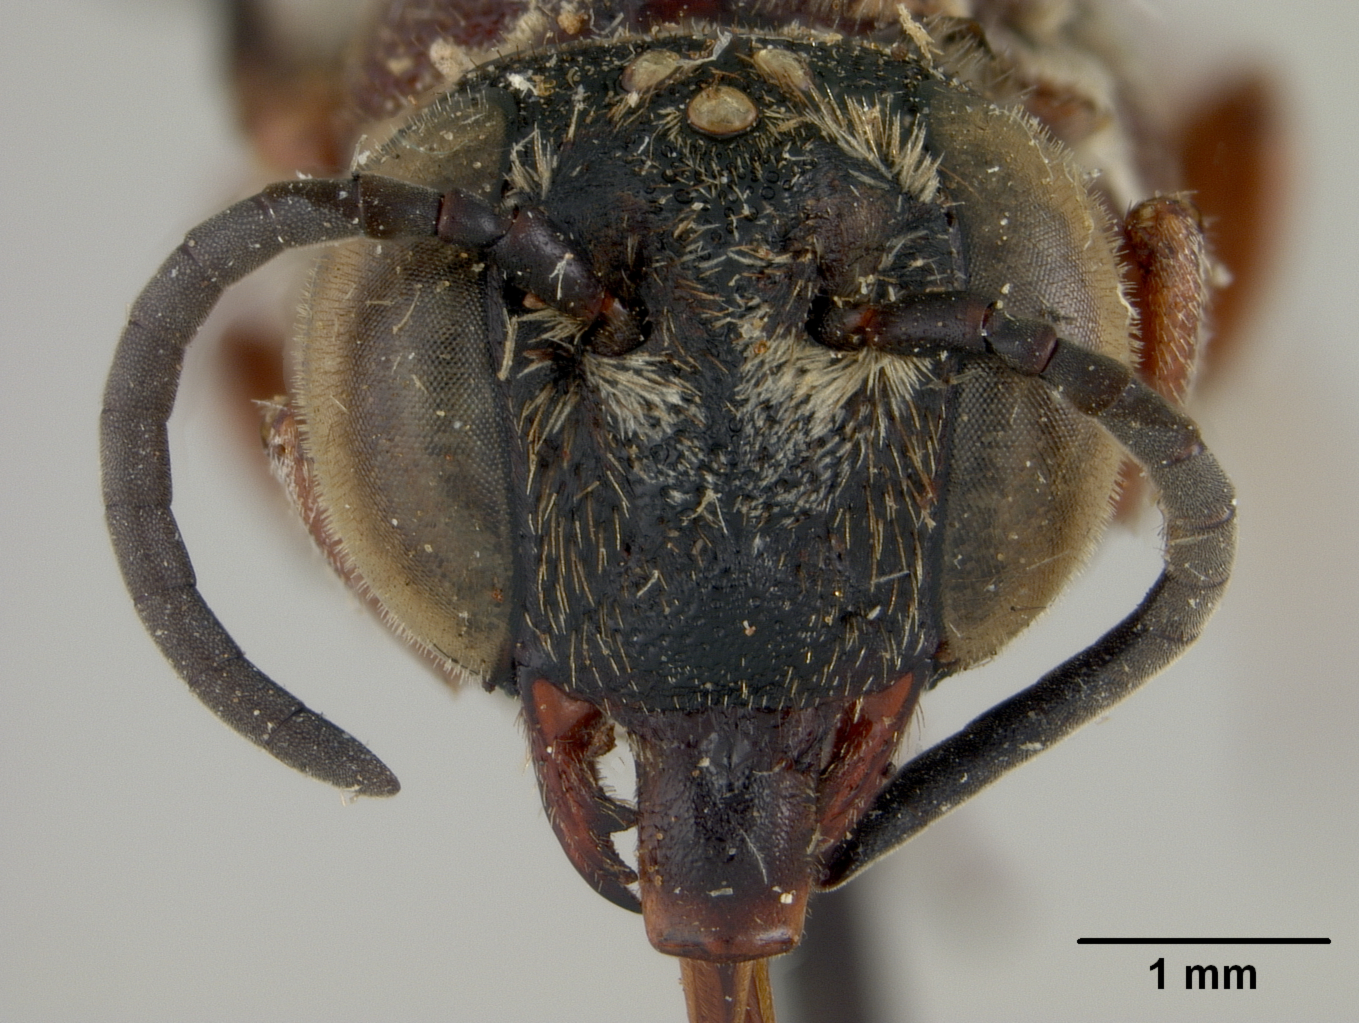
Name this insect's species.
Coelioxys costaricensis
